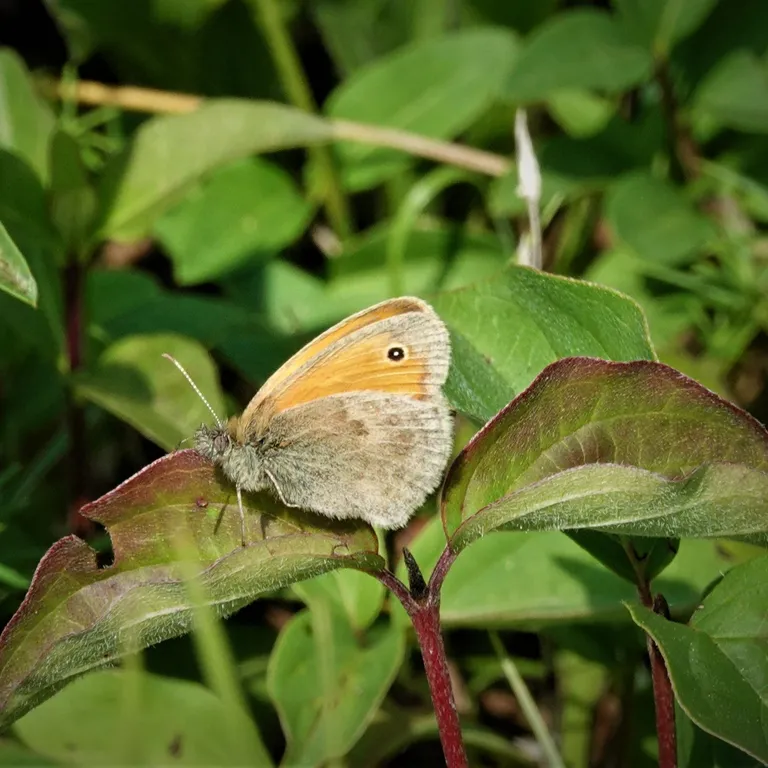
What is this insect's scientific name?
Coenonympha pamphilus
